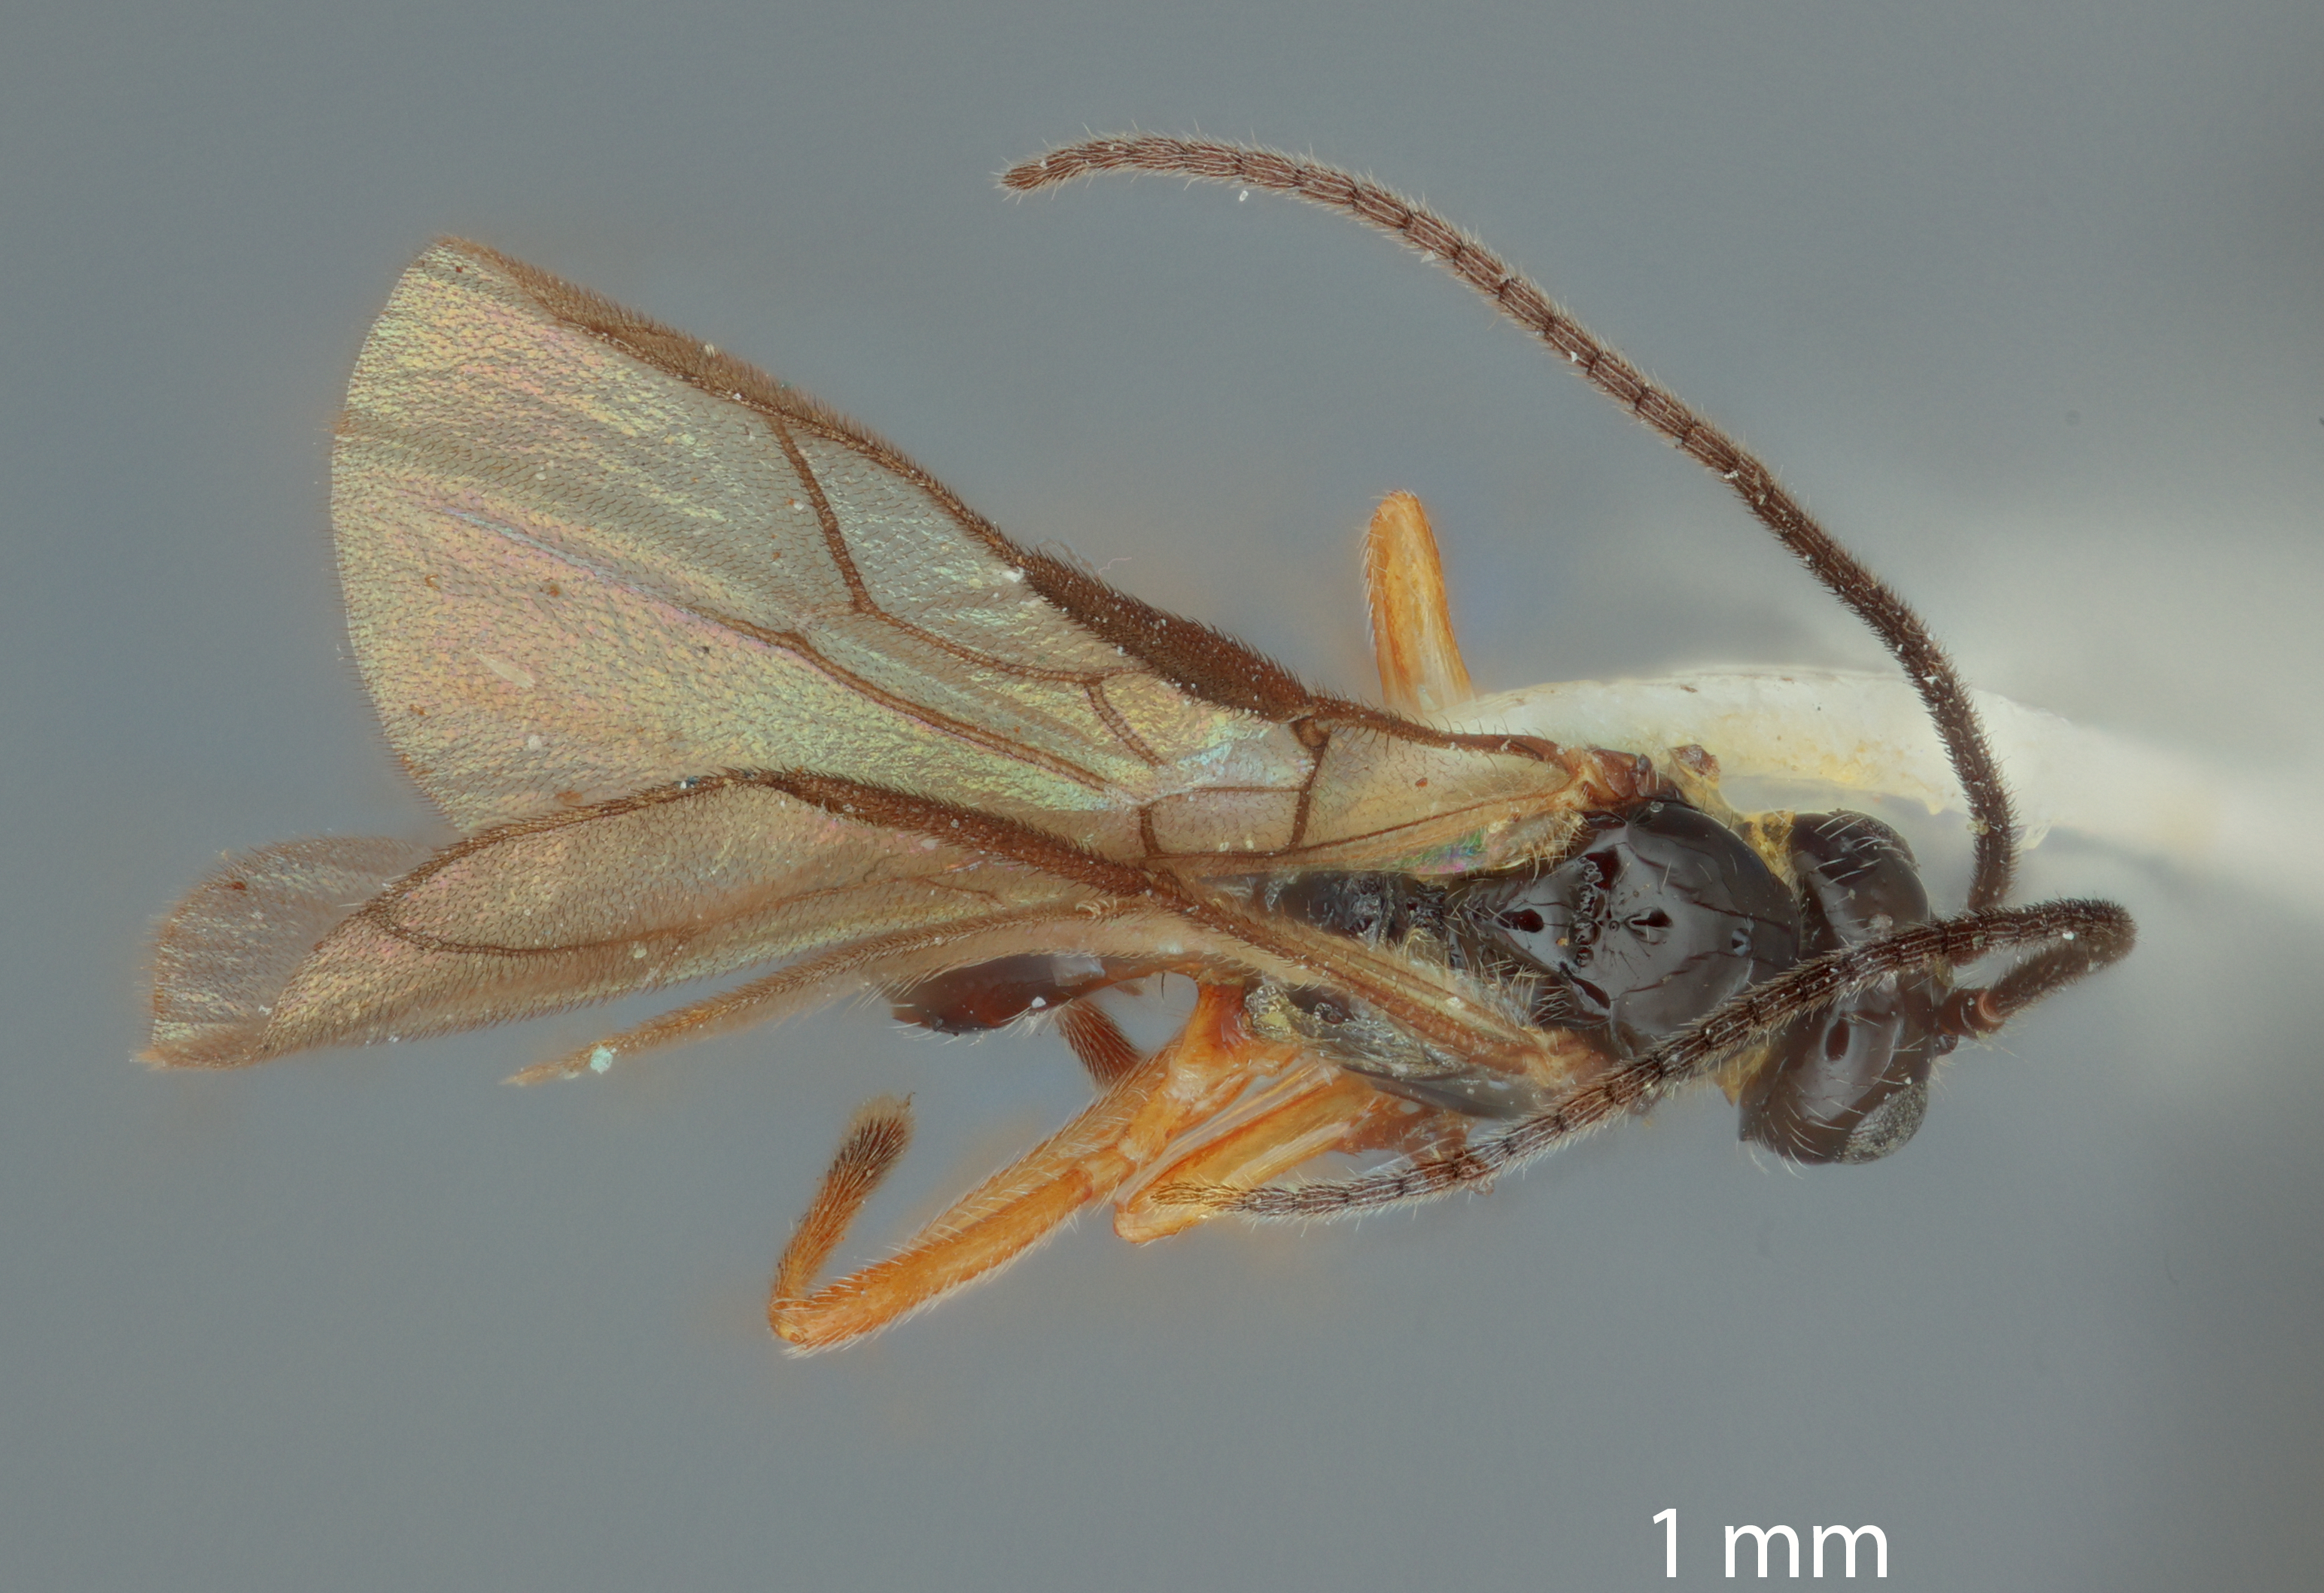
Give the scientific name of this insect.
Opius blantoni
